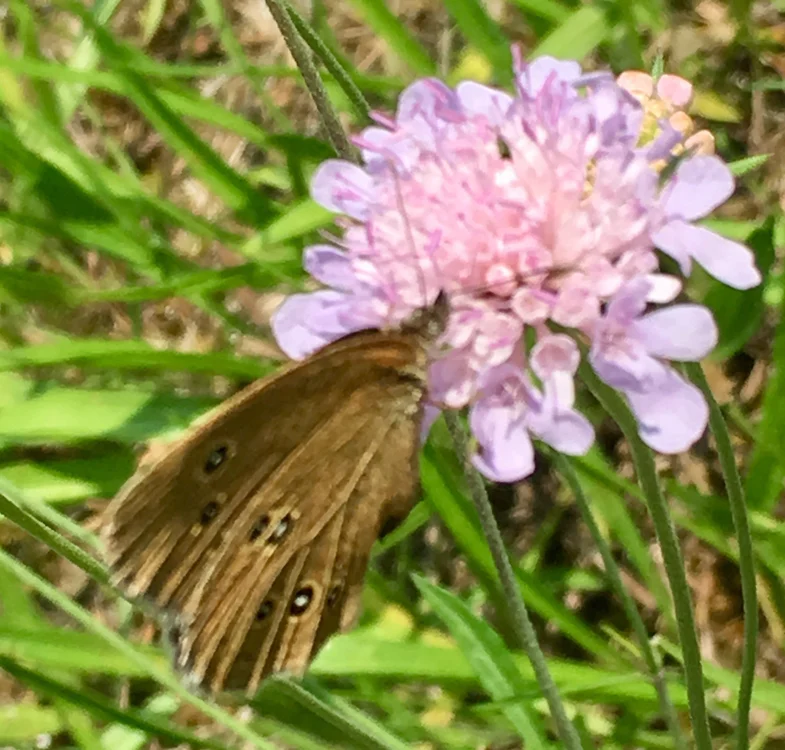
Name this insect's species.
Aphantopus hyperantus
